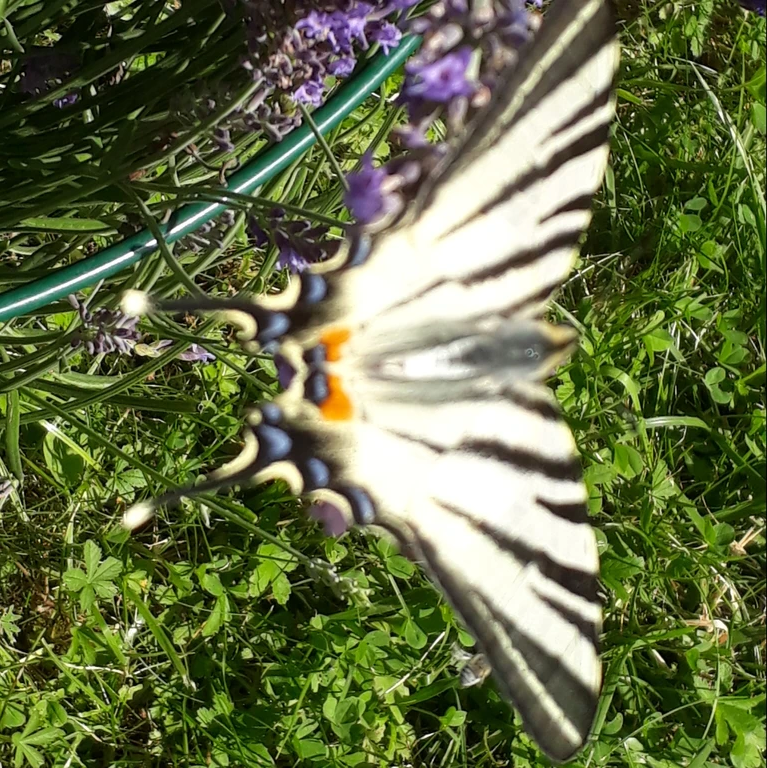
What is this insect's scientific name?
Iphiclides podalirius
